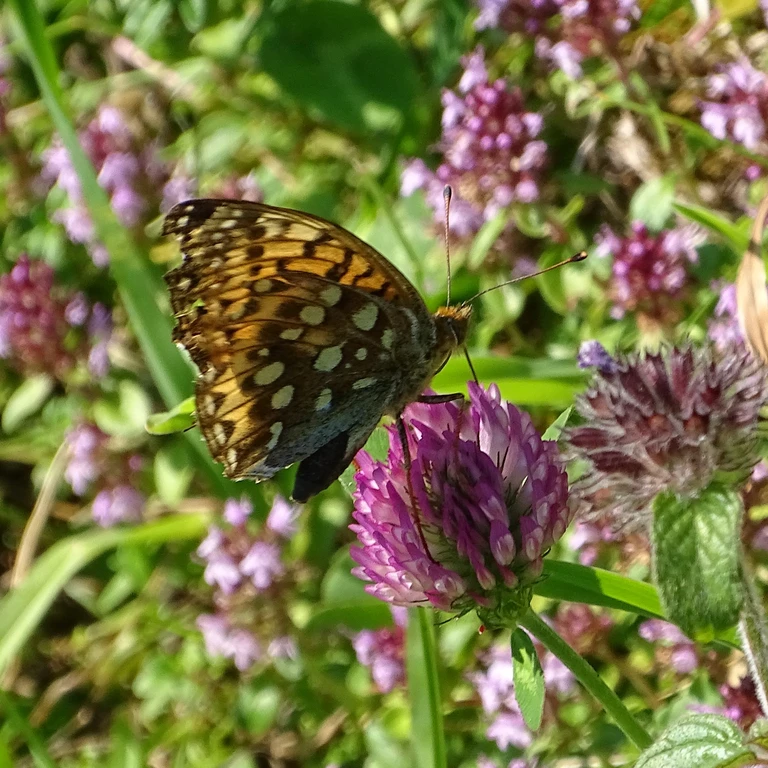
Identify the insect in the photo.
Speyeria aglaja
